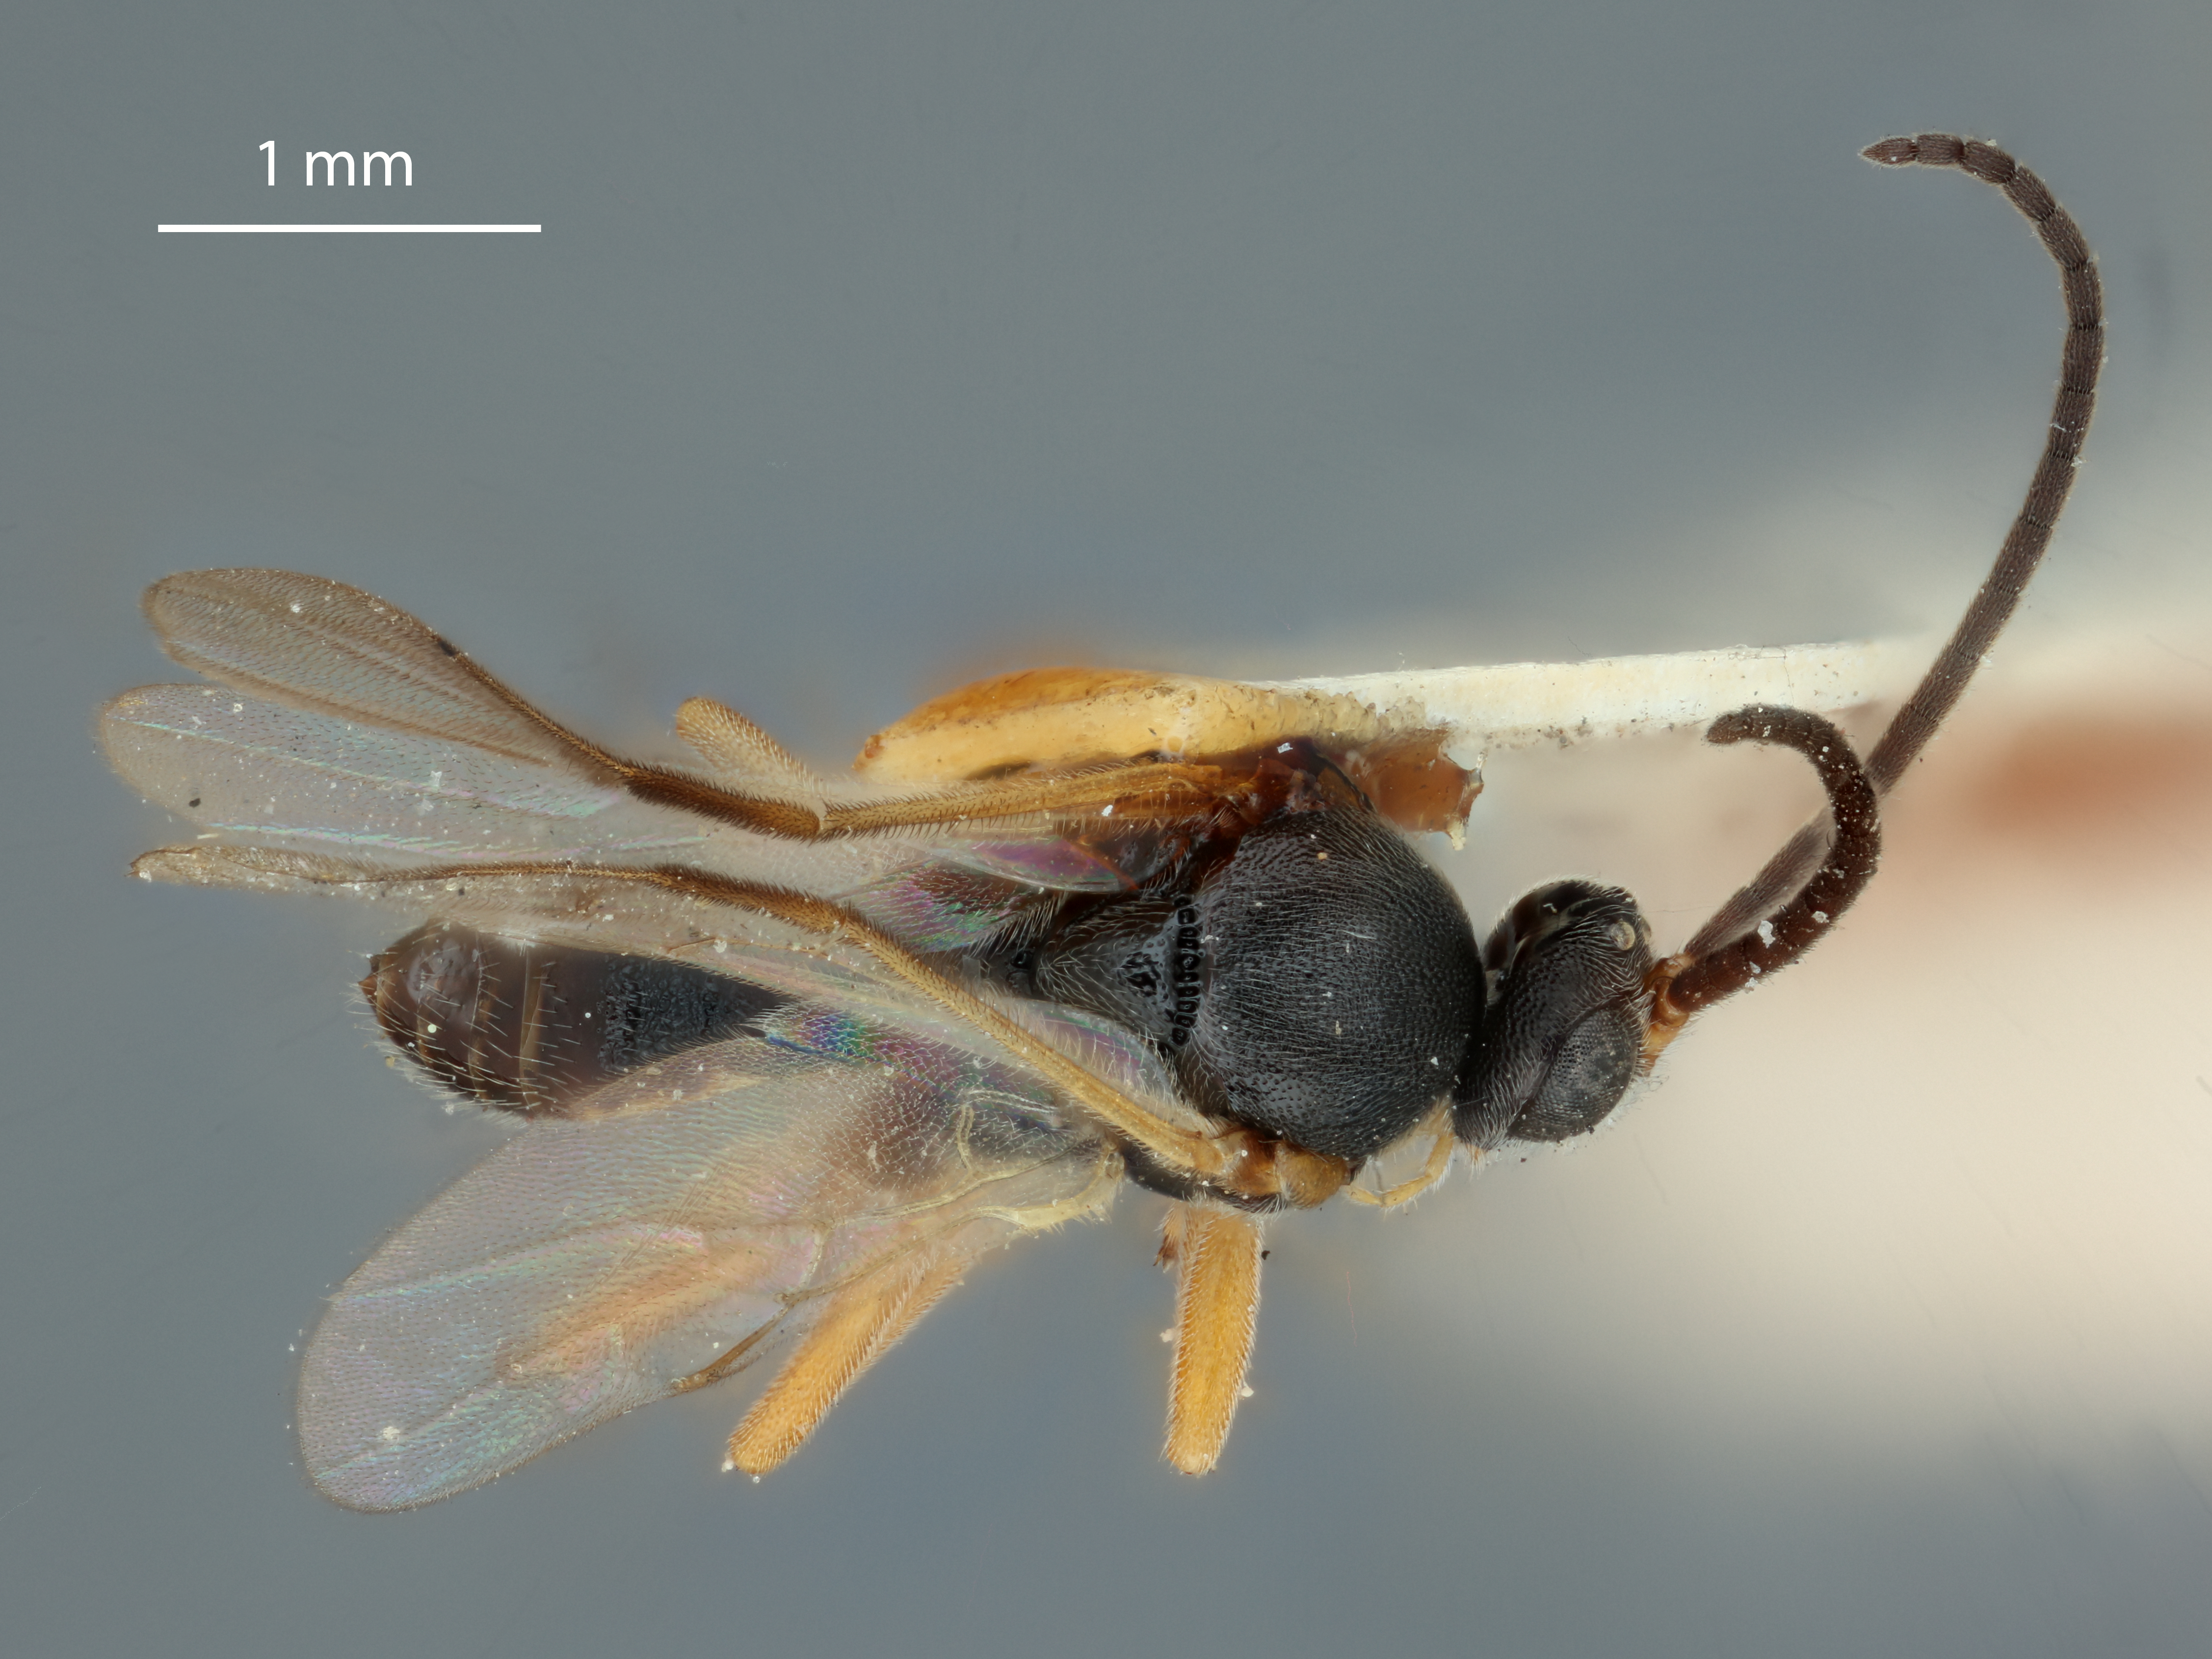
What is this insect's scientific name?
Apanteles clisiocampae
